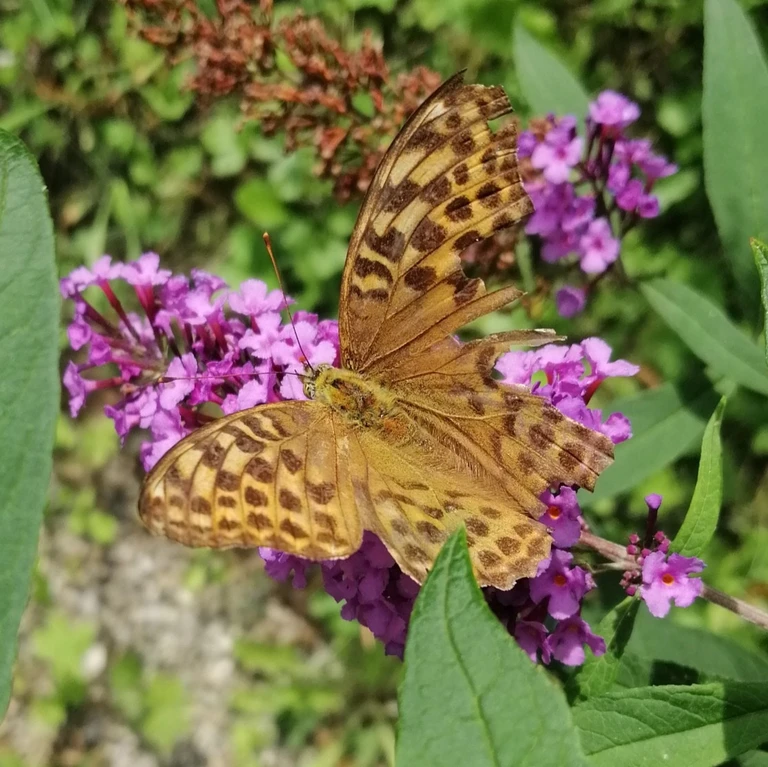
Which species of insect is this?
Argynnis paphia
